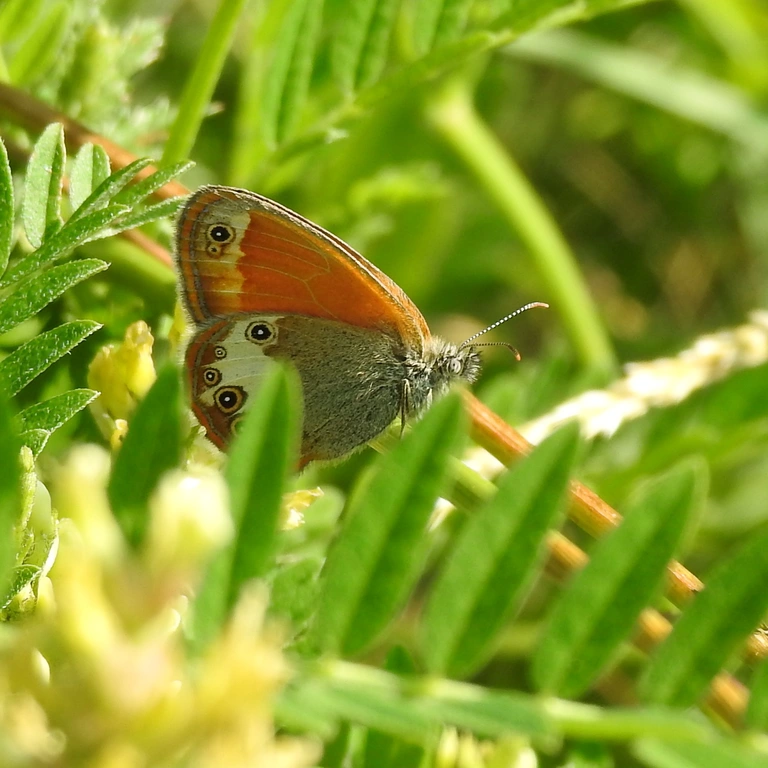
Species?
Coenonympha arcania
